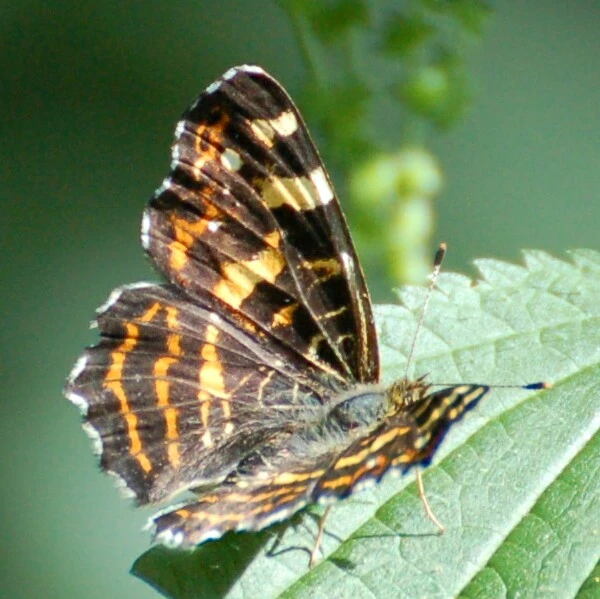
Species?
Araschnia levana
